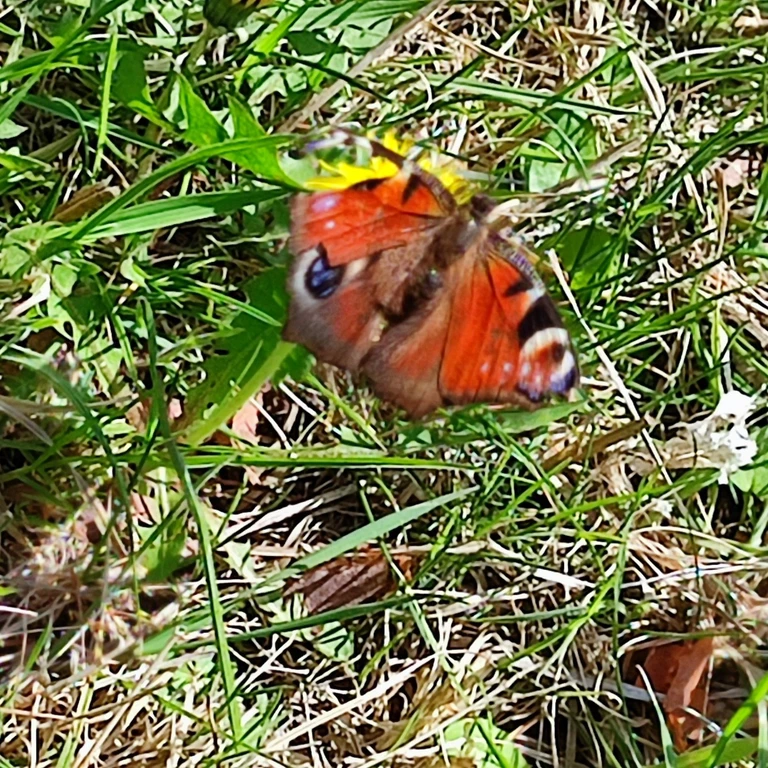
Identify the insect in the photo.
Aglais io
